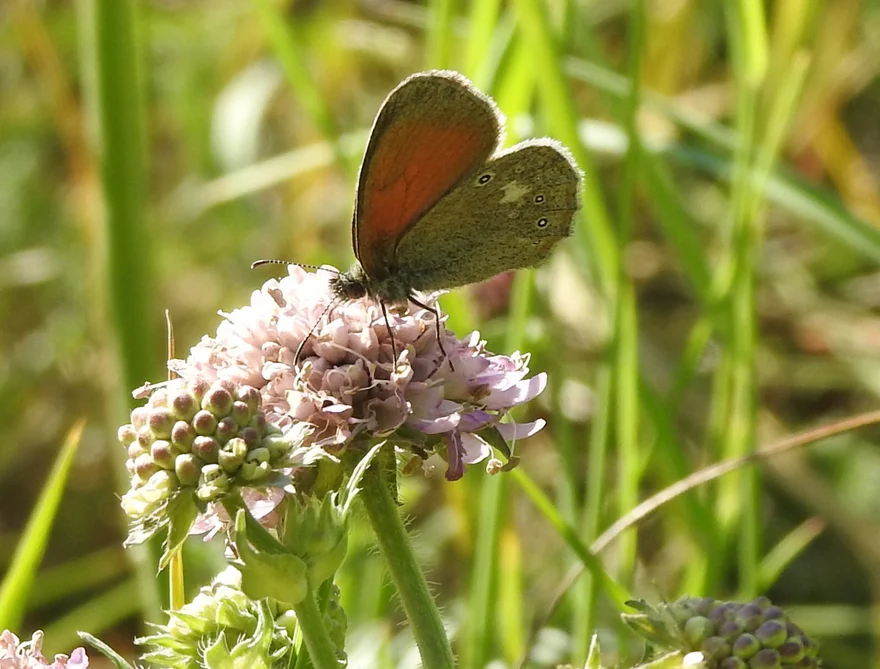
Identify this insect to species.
Coenonympha glycerion (also Coenonympha iphis)
